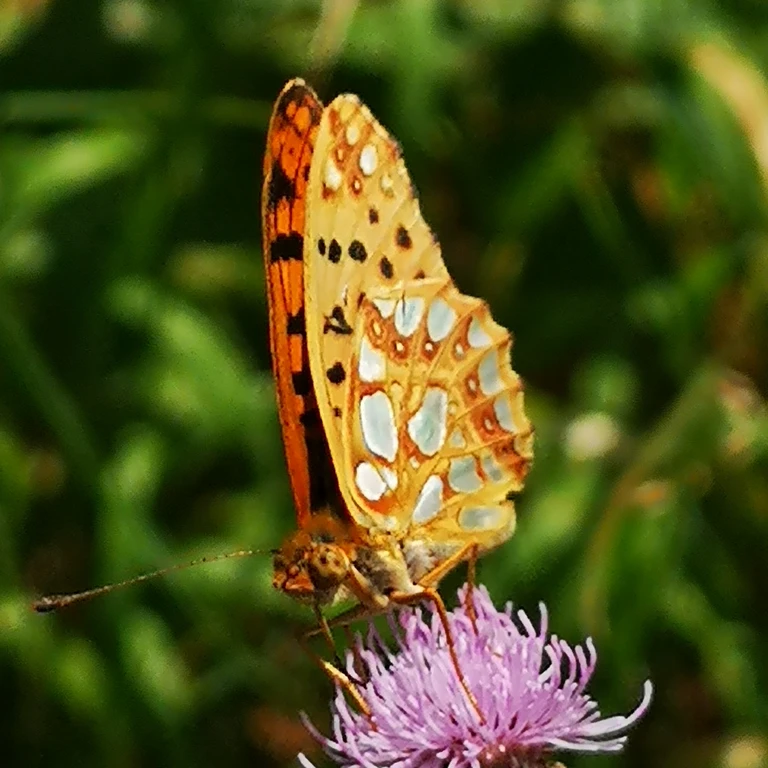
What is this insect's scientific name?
Issoria lathonia
